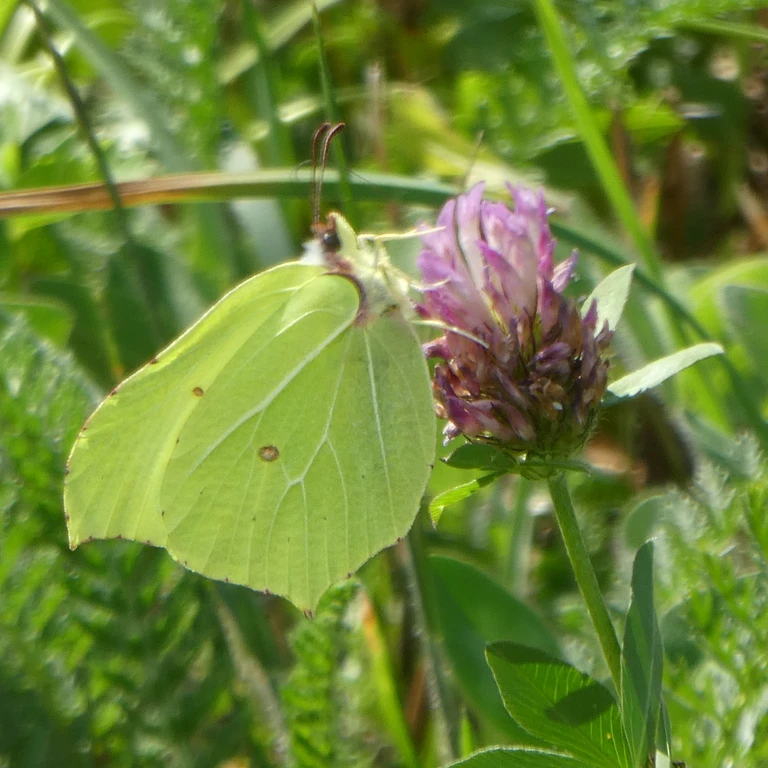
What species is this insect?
Gonepteryx rhamni
